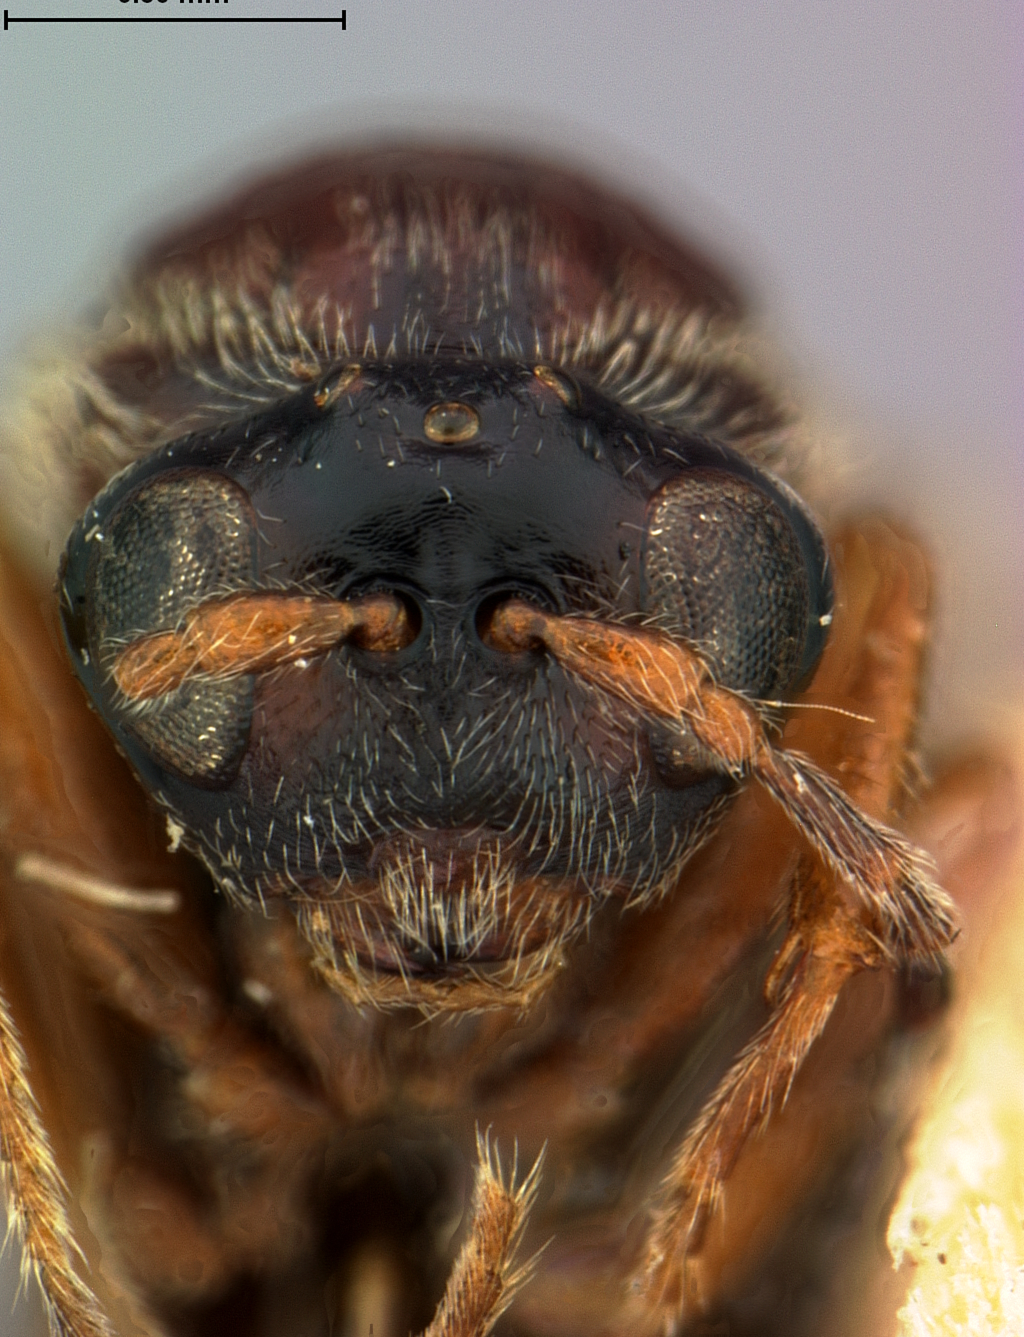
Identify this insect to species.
Andricus mendocinensis
